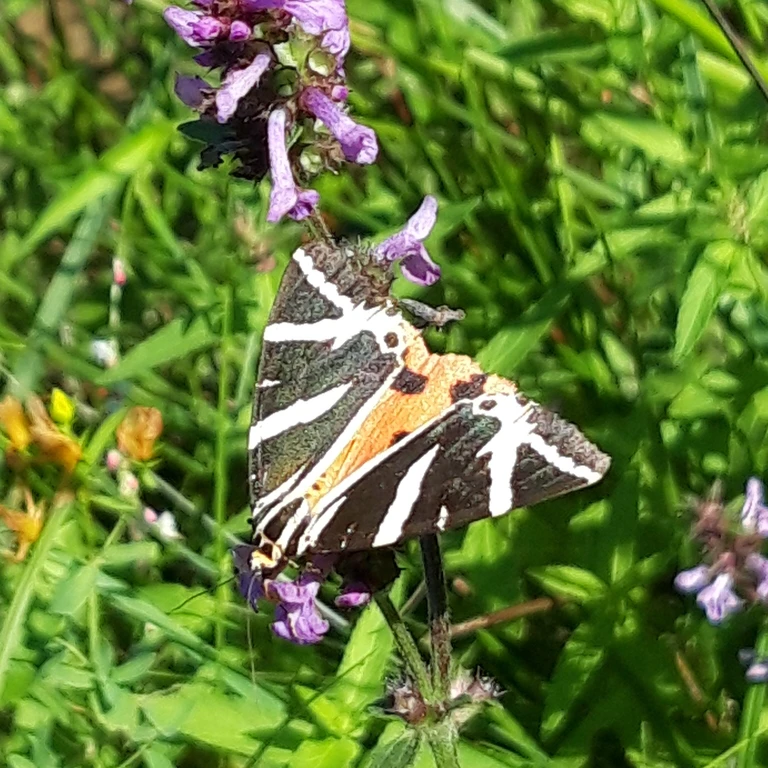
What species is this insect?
Euplagia quadripunctaria
